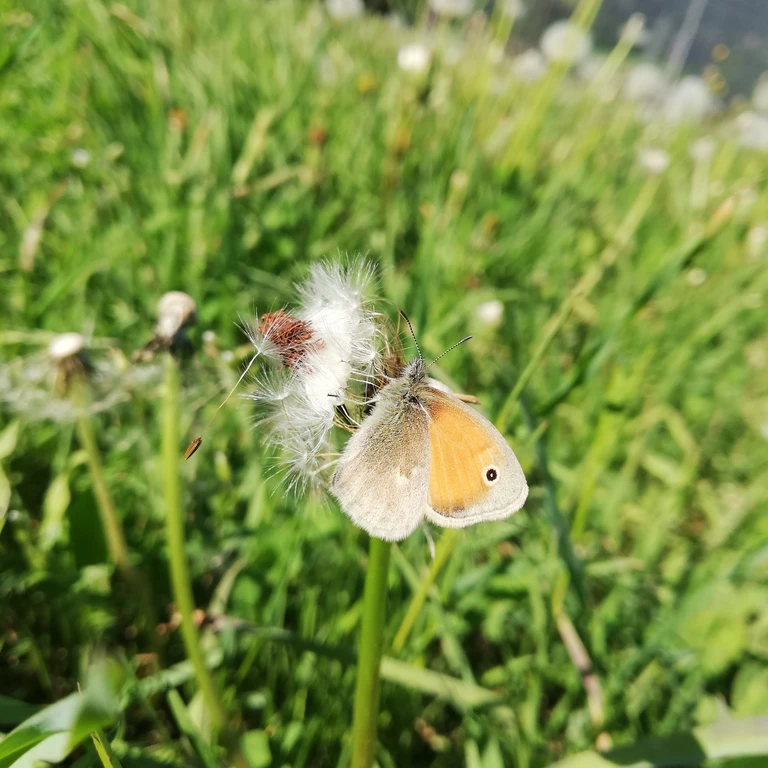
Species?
Coenonympha pamphilus
